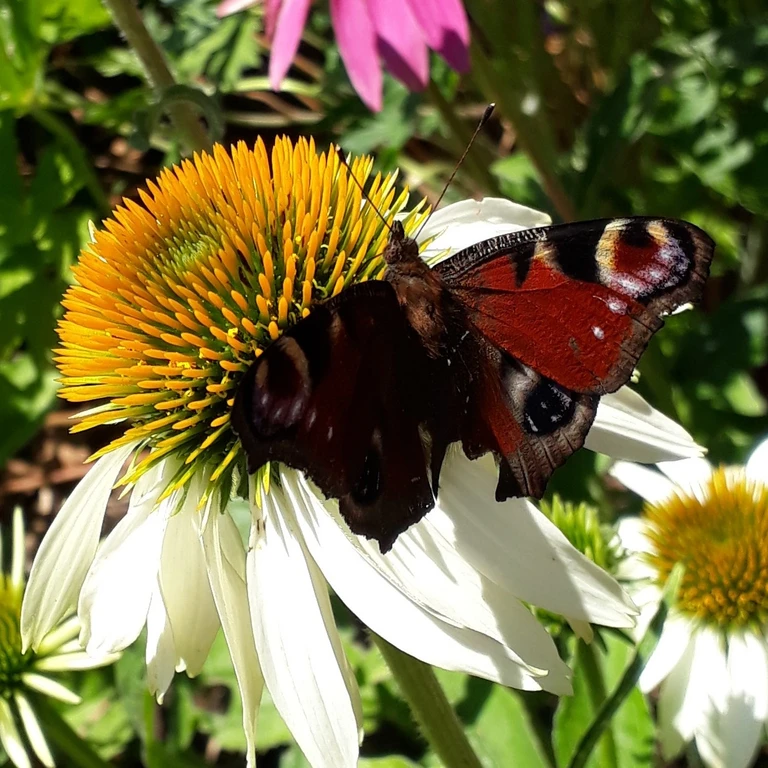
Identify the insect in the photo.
Aglais io
